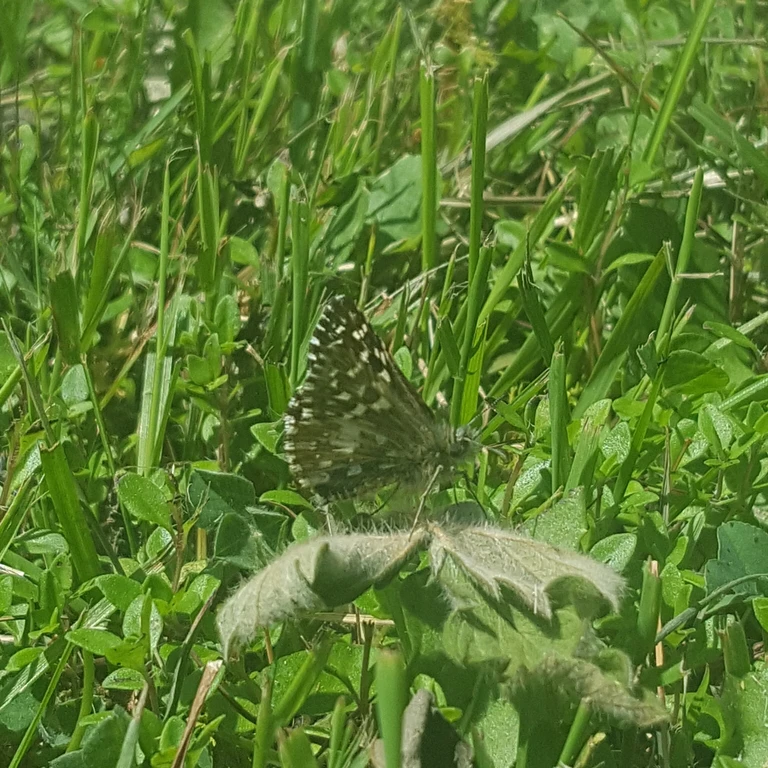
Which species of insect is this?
Pyrgus malvae
